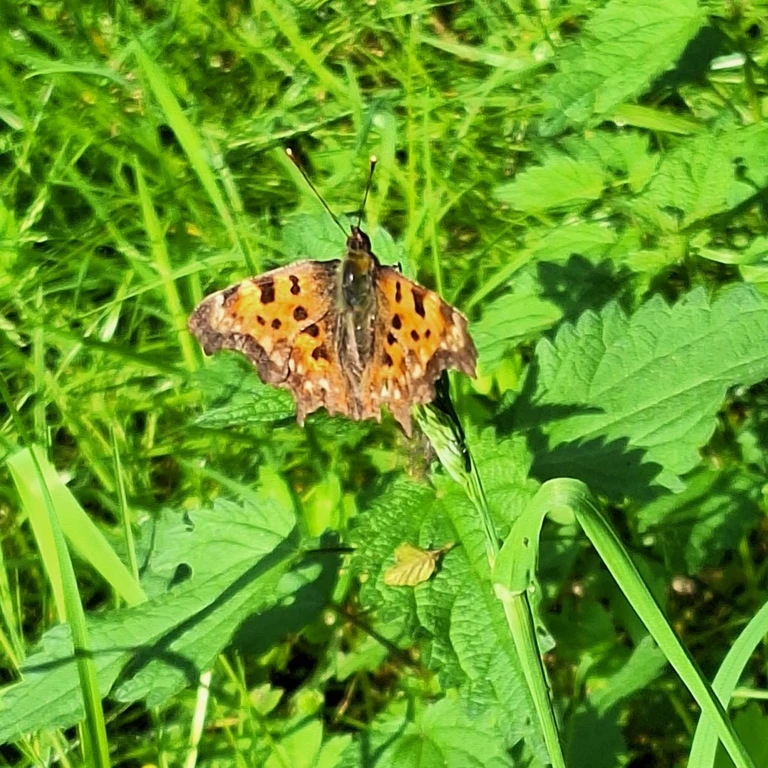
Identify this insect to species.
Polygonia c-album
